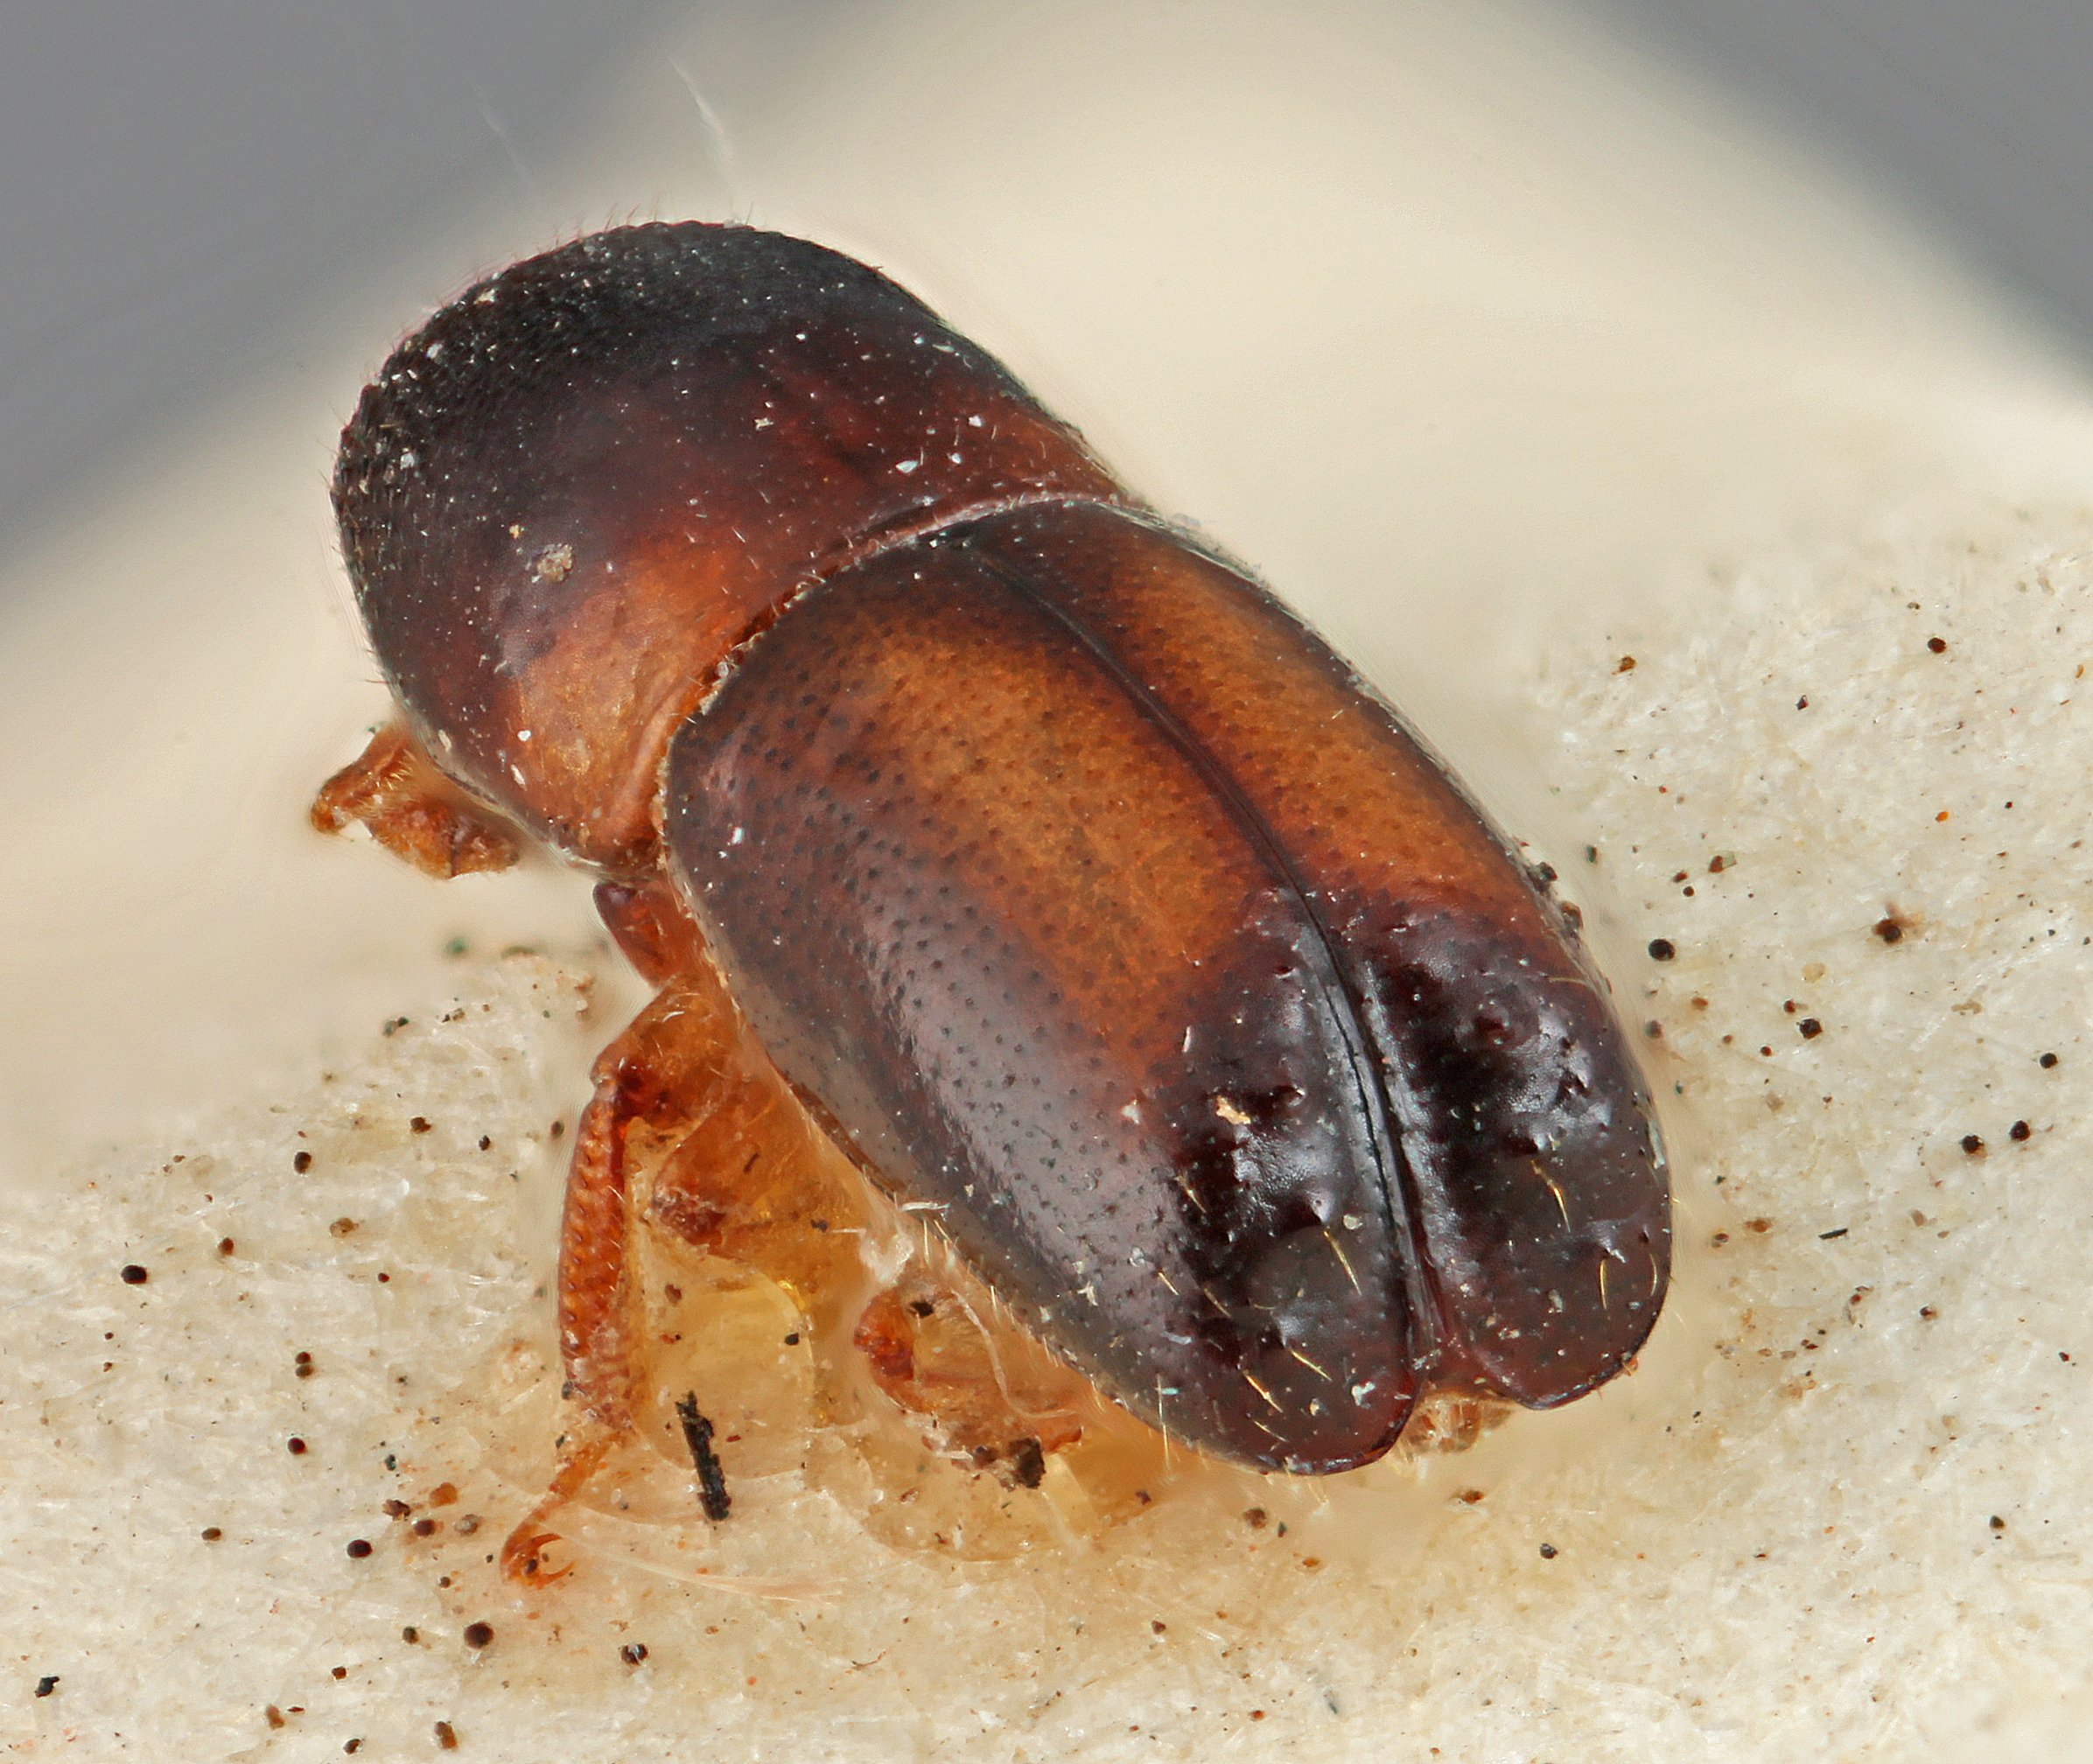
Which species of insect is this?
Monarthrum sexdentatum
